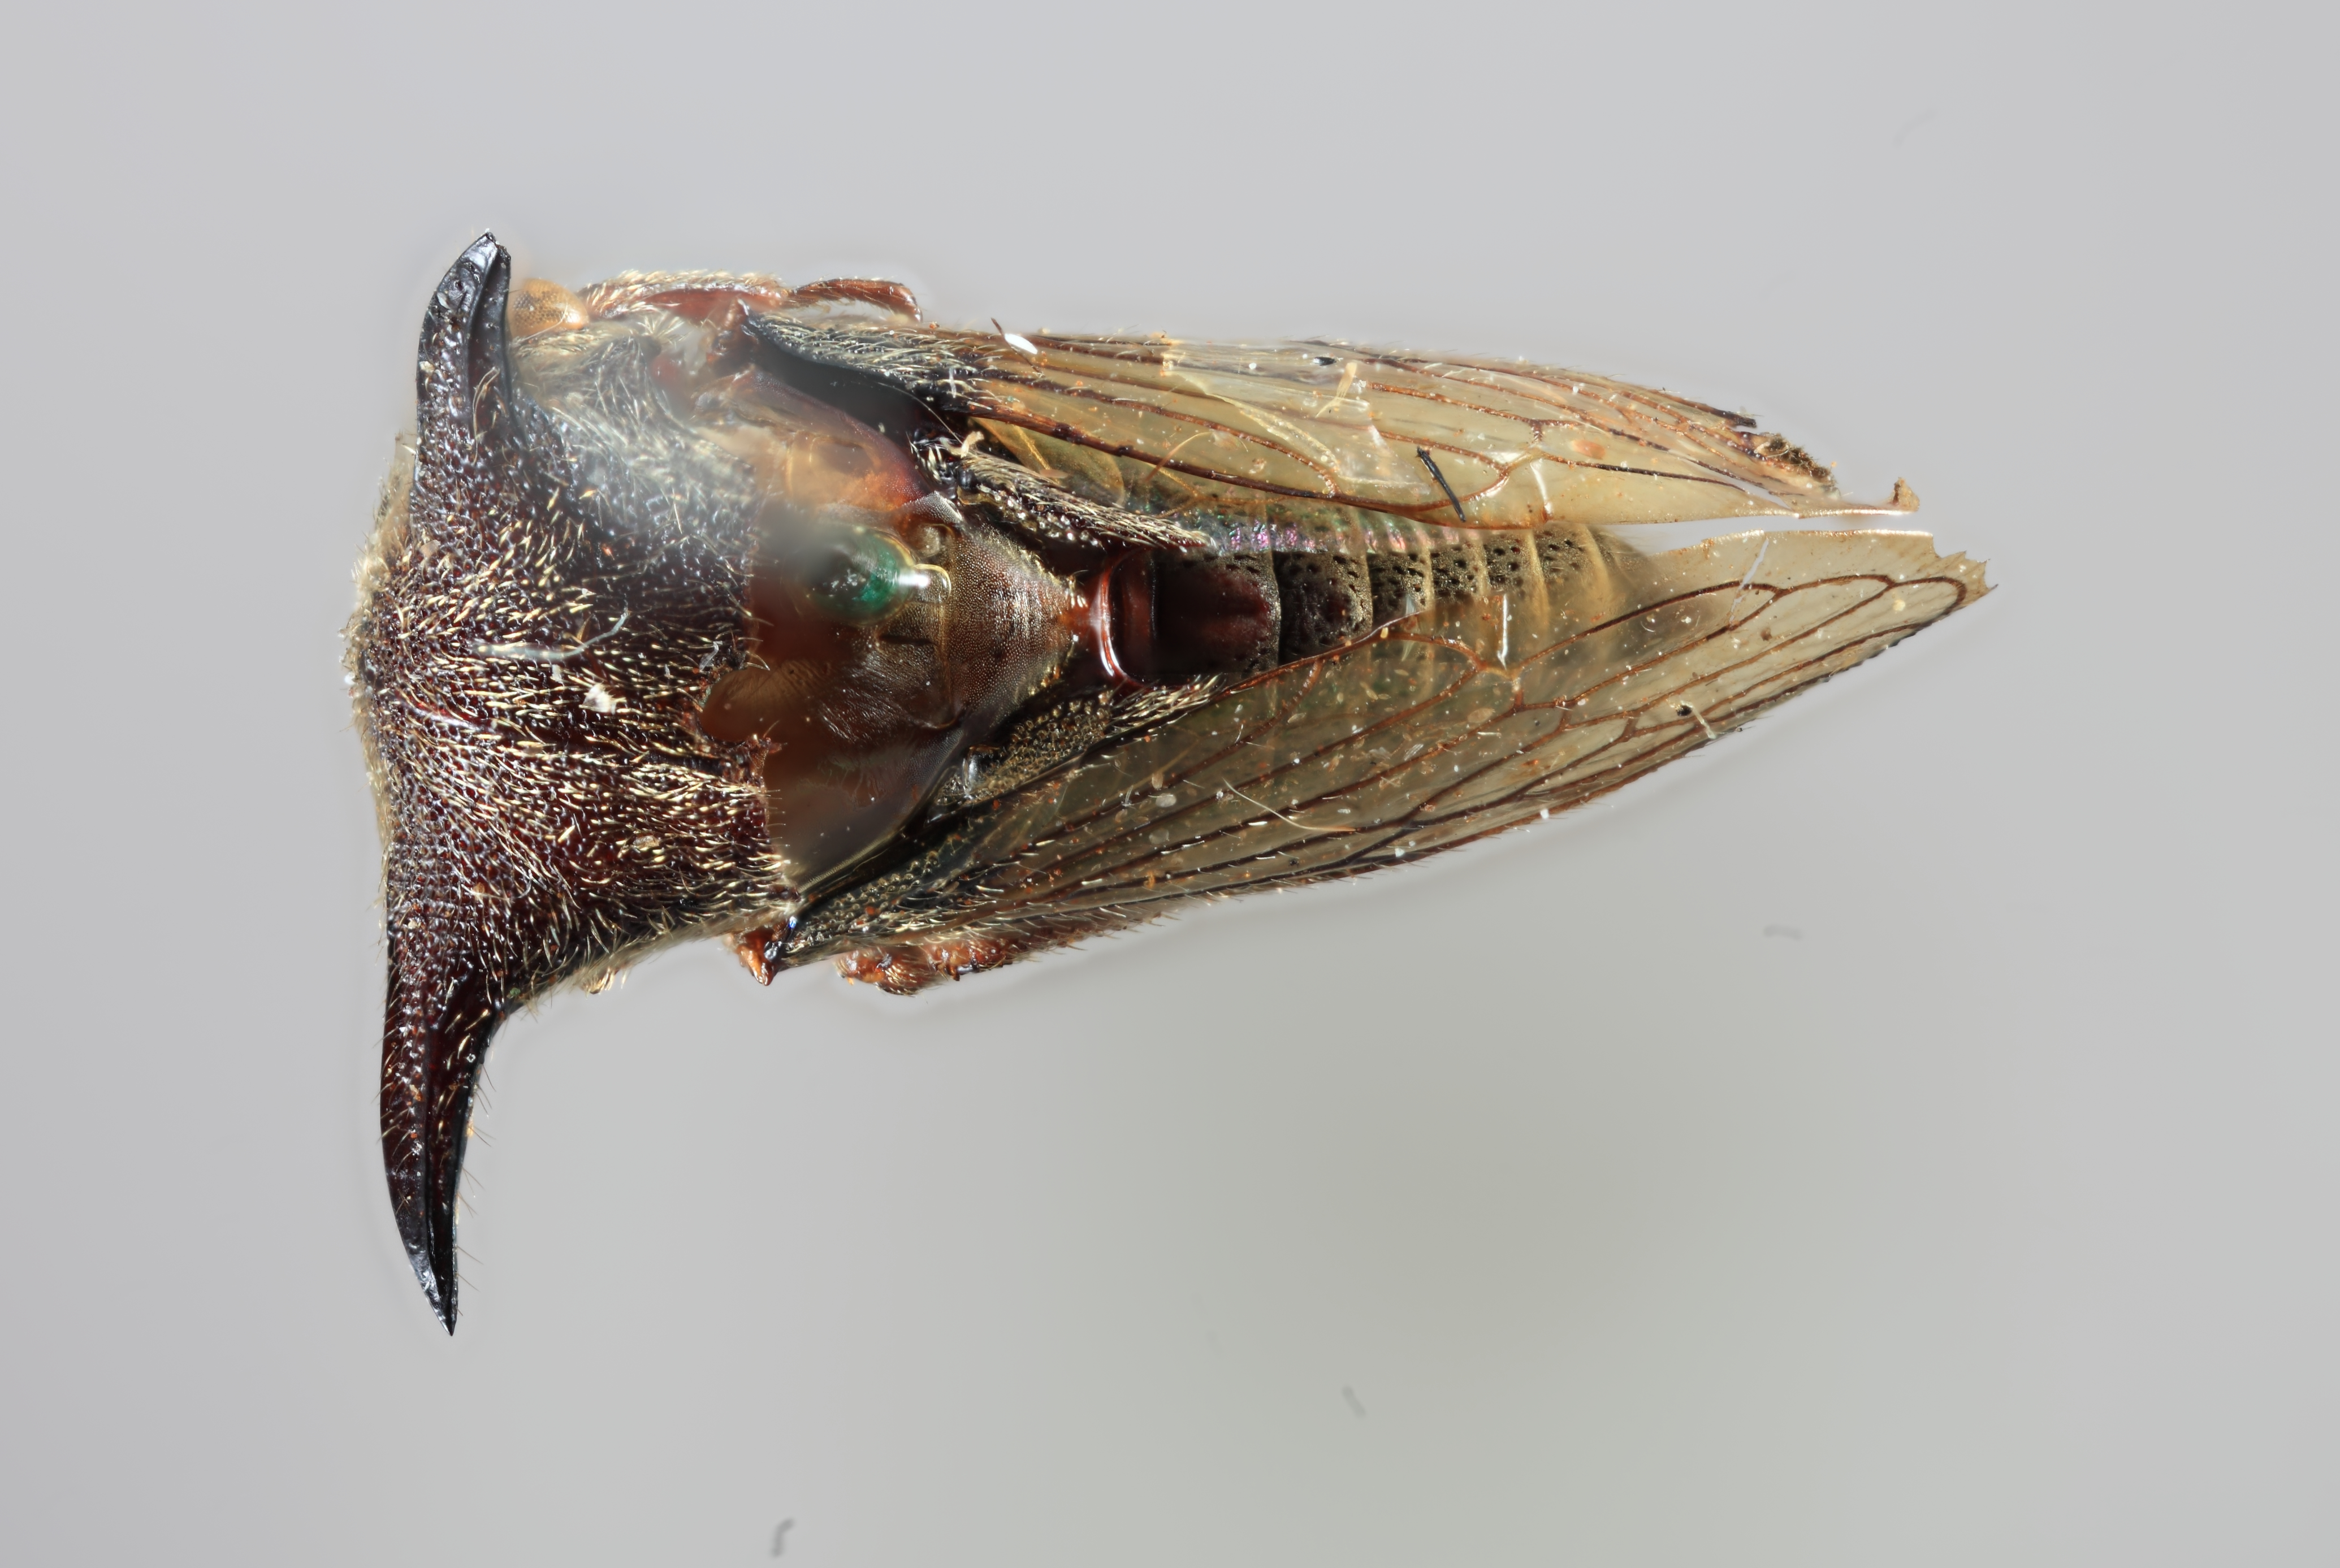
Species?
Tricentrus spinicornis
